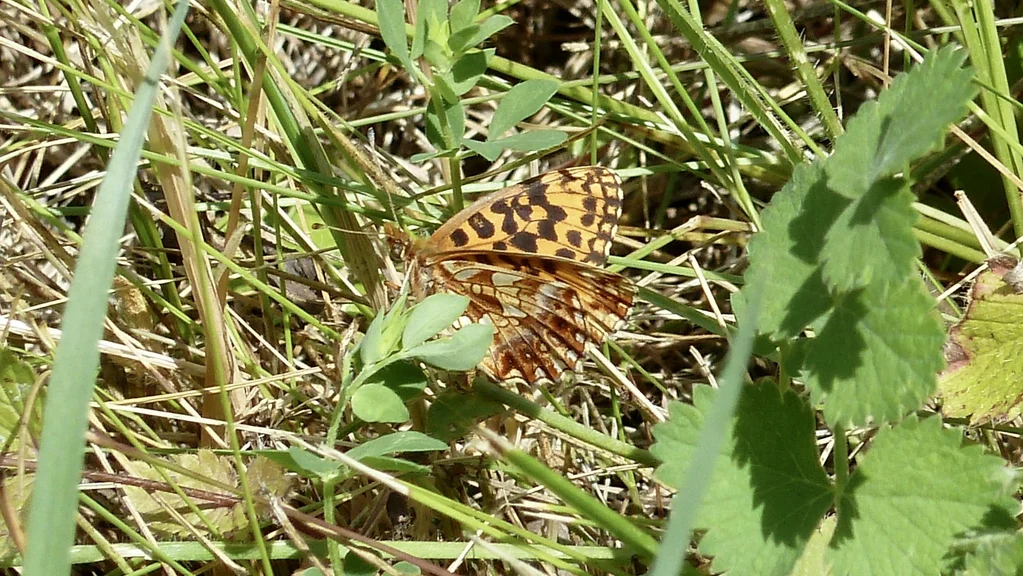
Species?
Boloria dia
